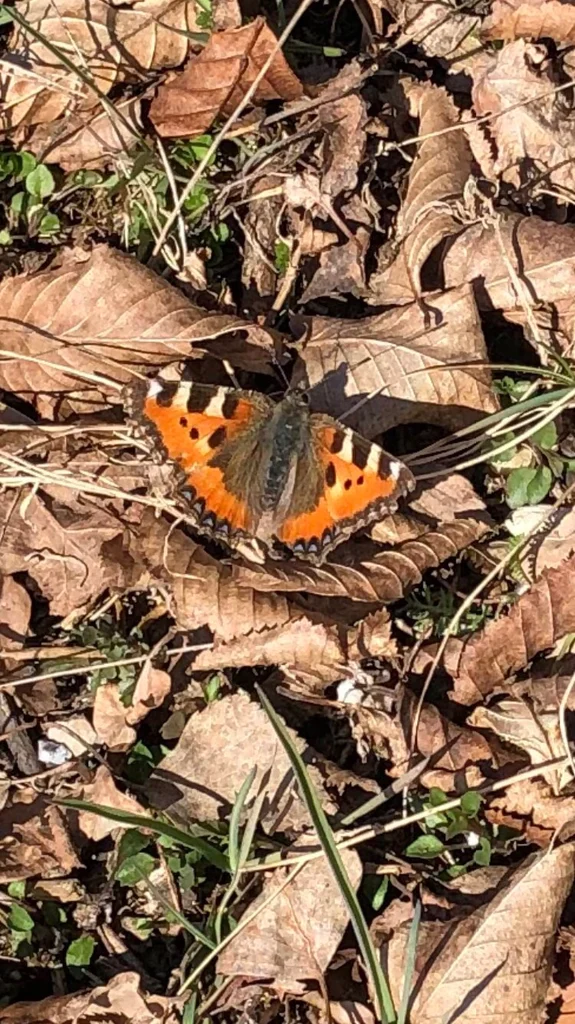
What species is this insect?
Aglais urticae
